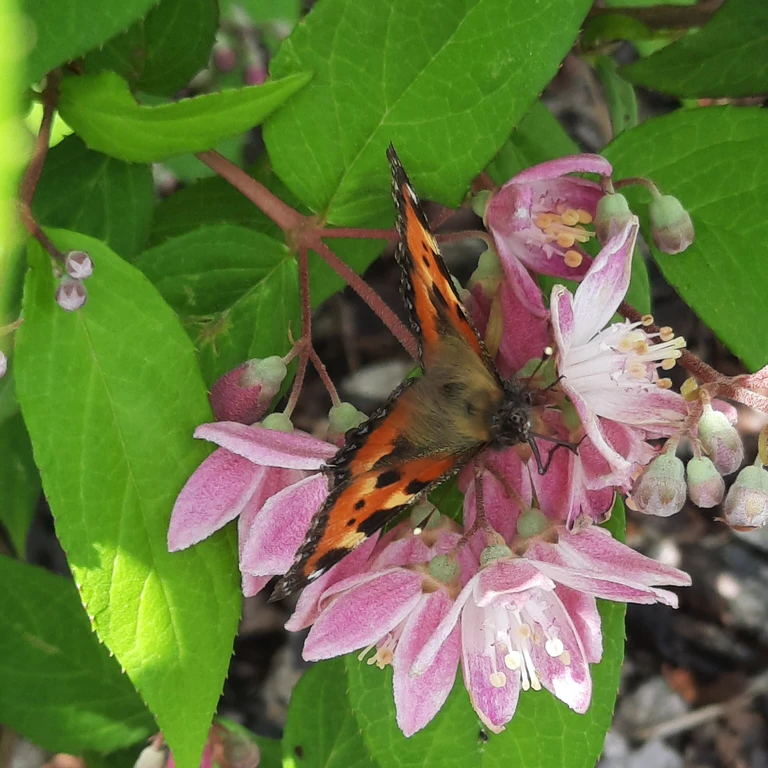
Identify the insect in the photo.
Aglais urticae
